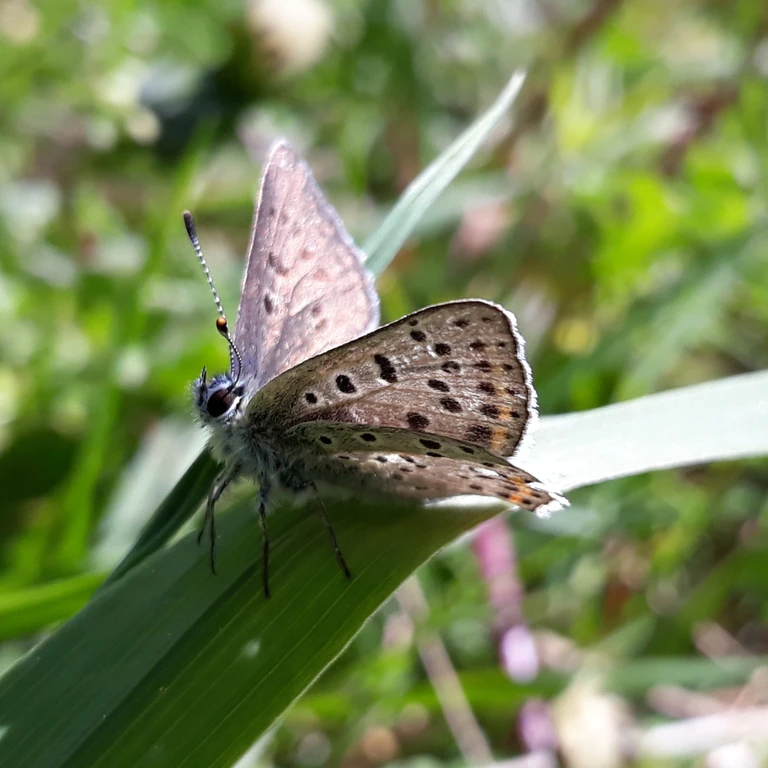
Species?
Lycaena tityrus (also Loweia tityrus)
